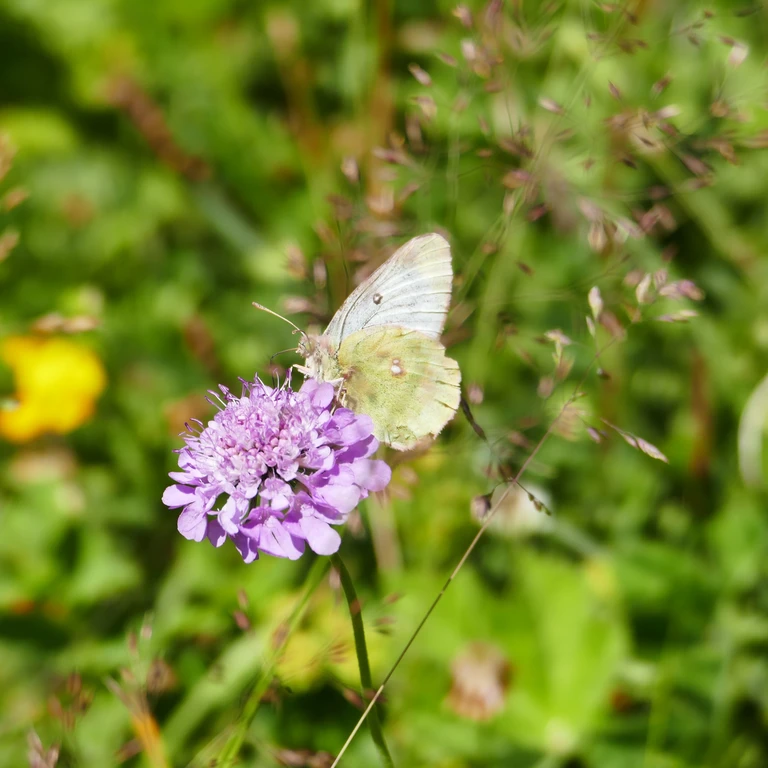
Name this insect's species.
Colias phicomone
